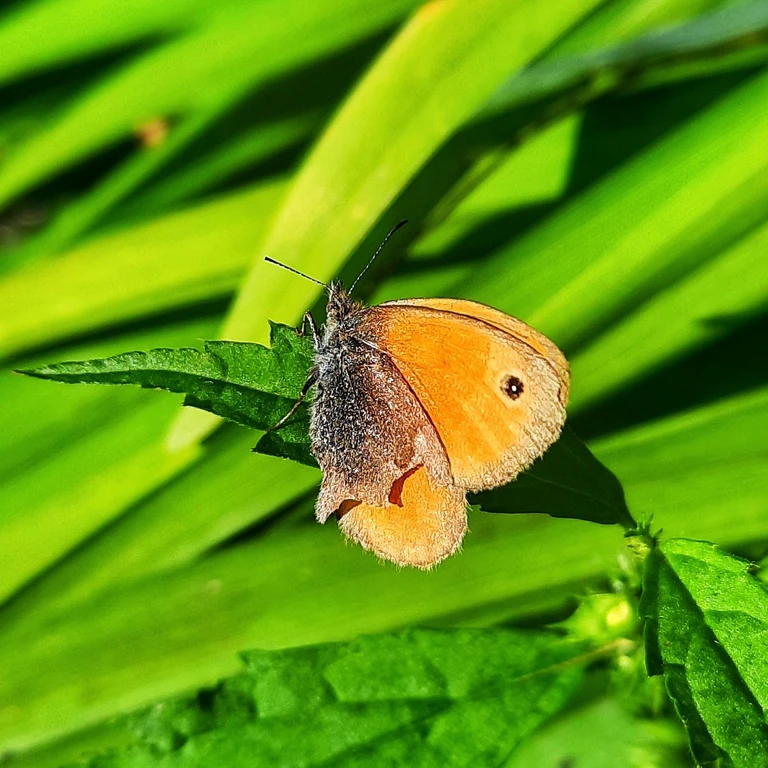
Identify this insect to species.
Coenonympha pamphilus
